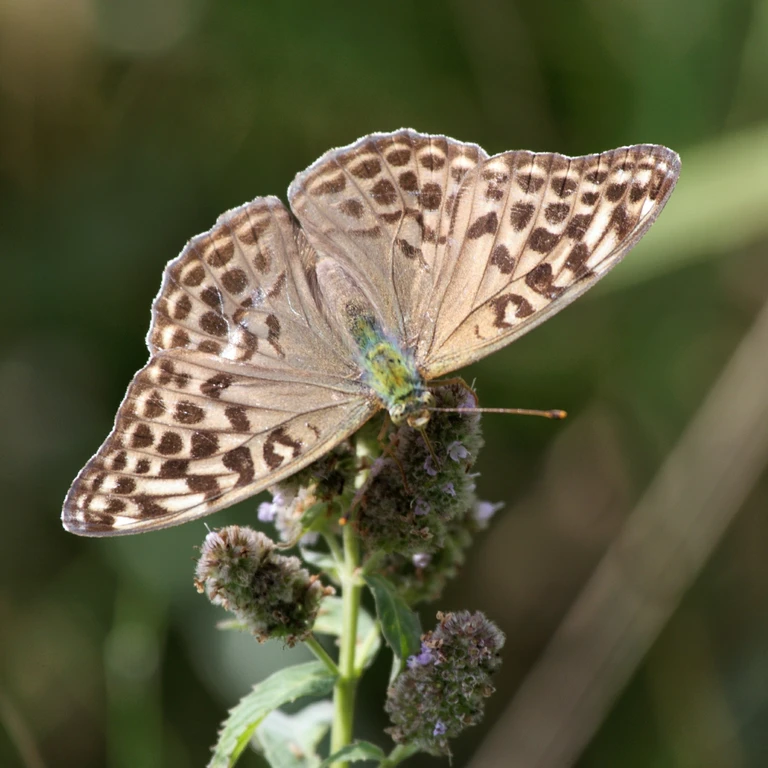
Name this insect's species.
Argynnis paphia
